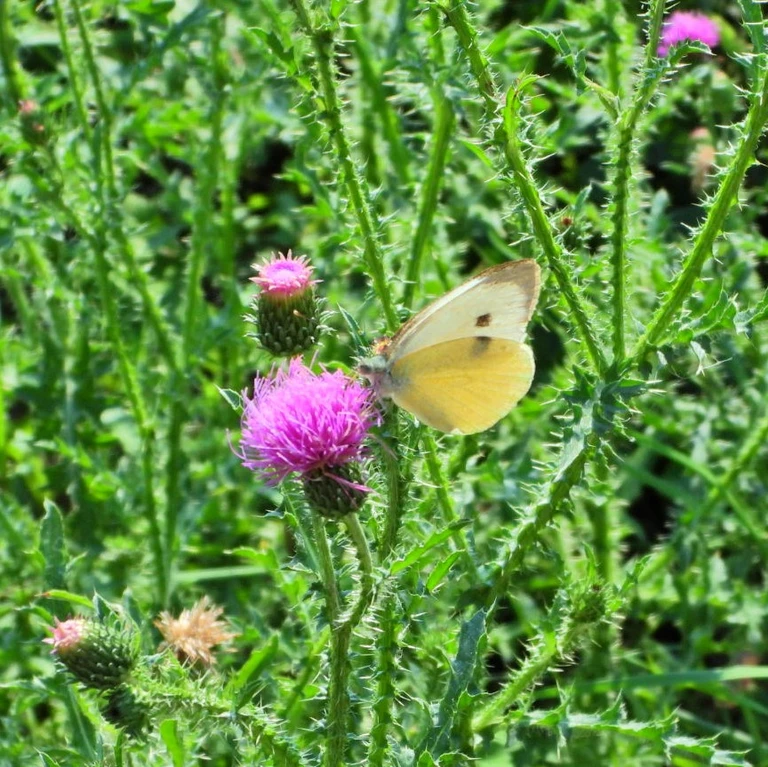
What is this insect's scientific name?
Pieris brassicae
